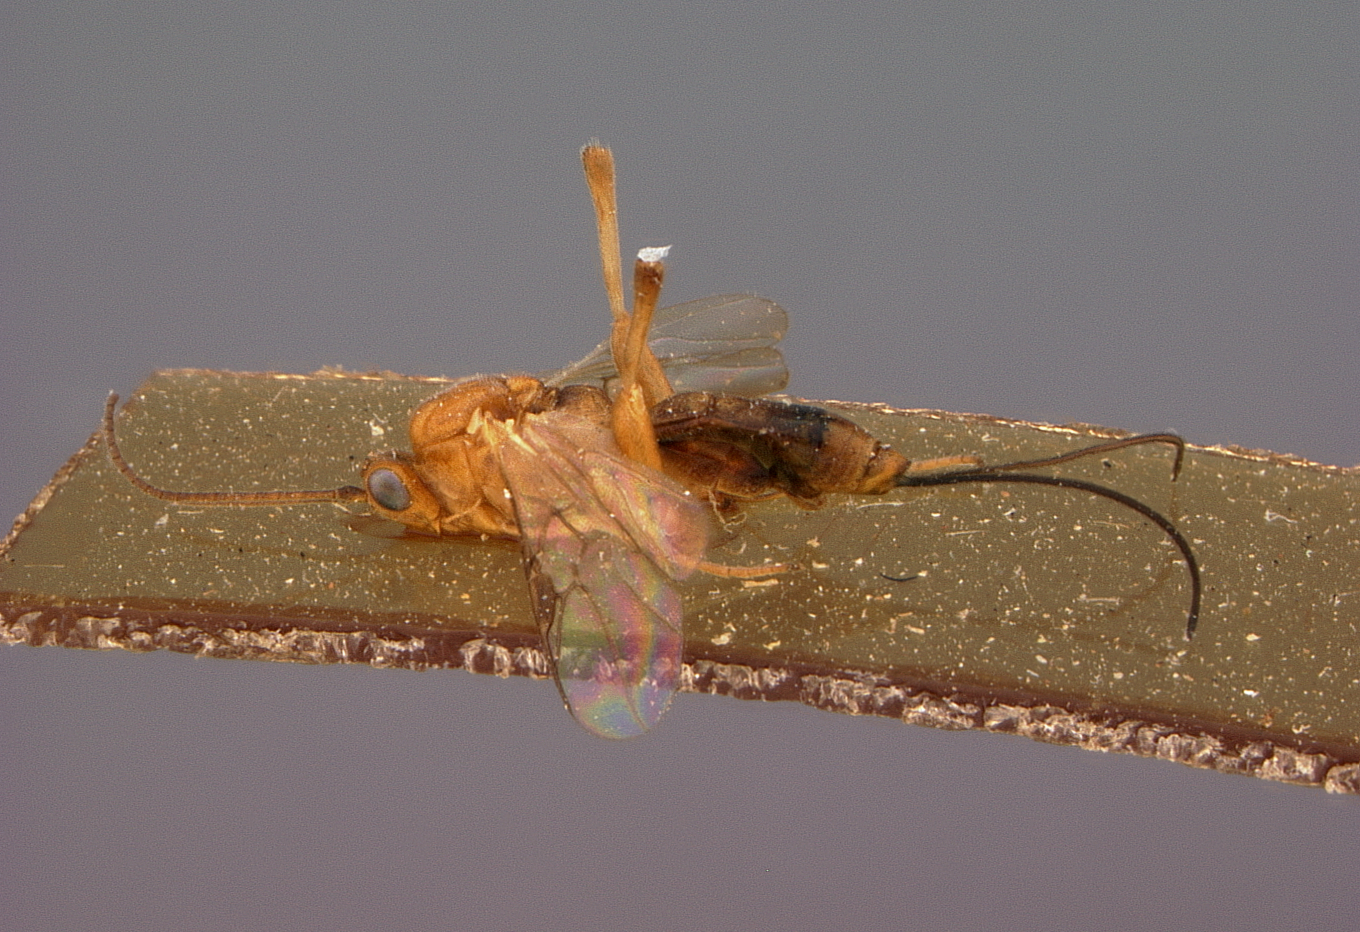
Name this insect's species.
Camptothlipsis dravida
